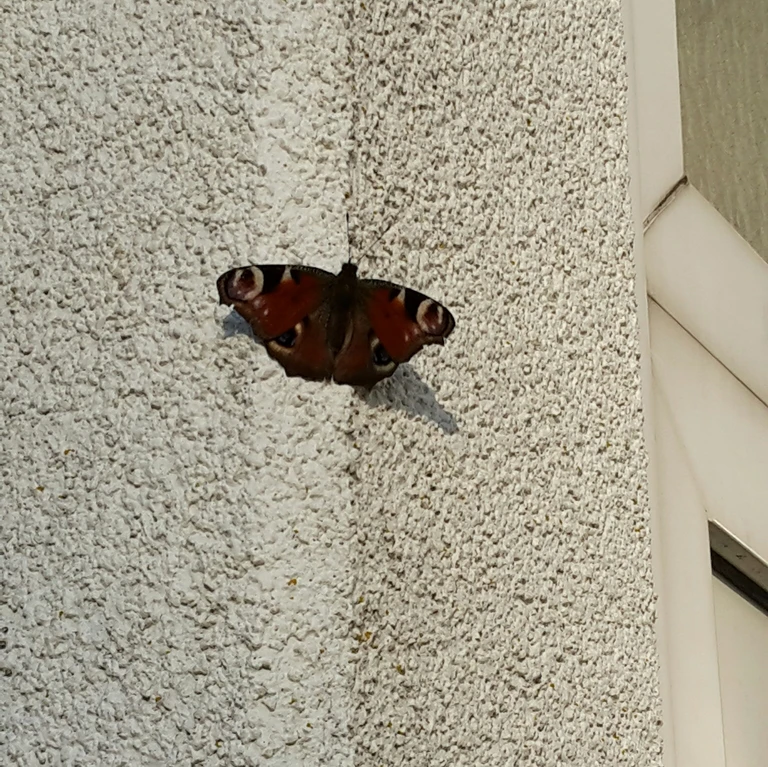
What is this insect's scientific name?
Aglais io
